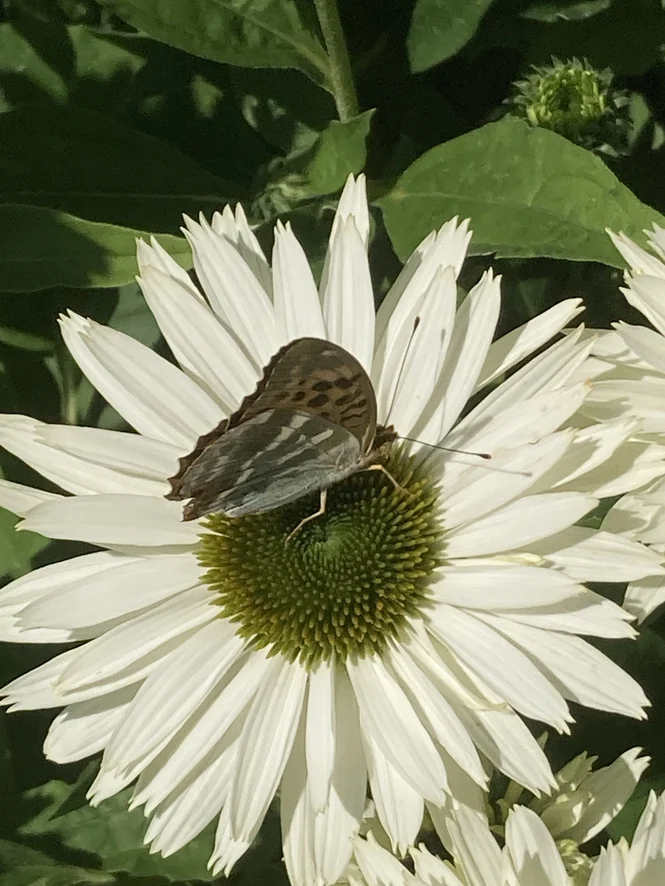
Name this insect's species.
Argynnis paphia
